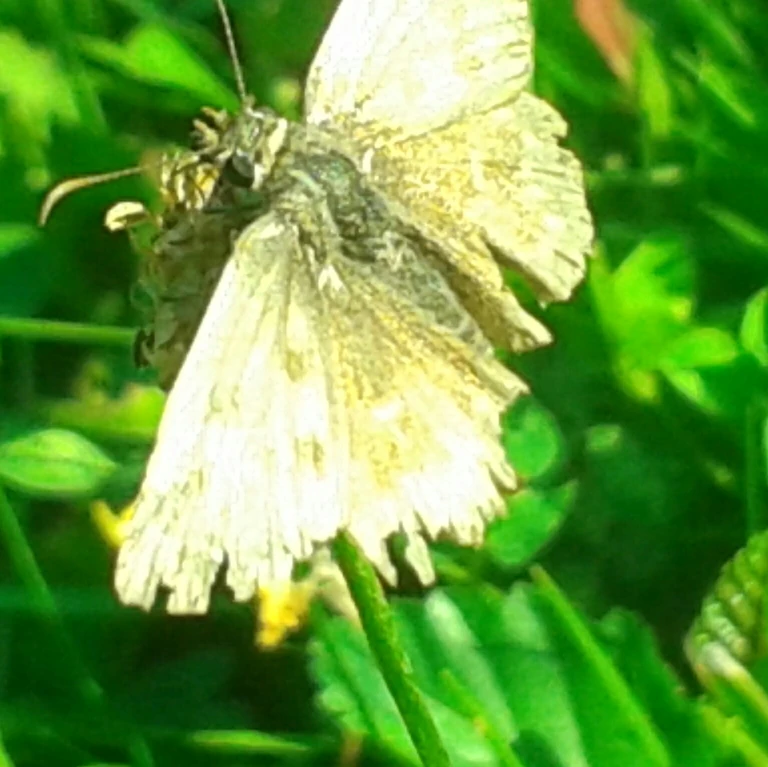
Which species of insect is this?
Erynnis tages
